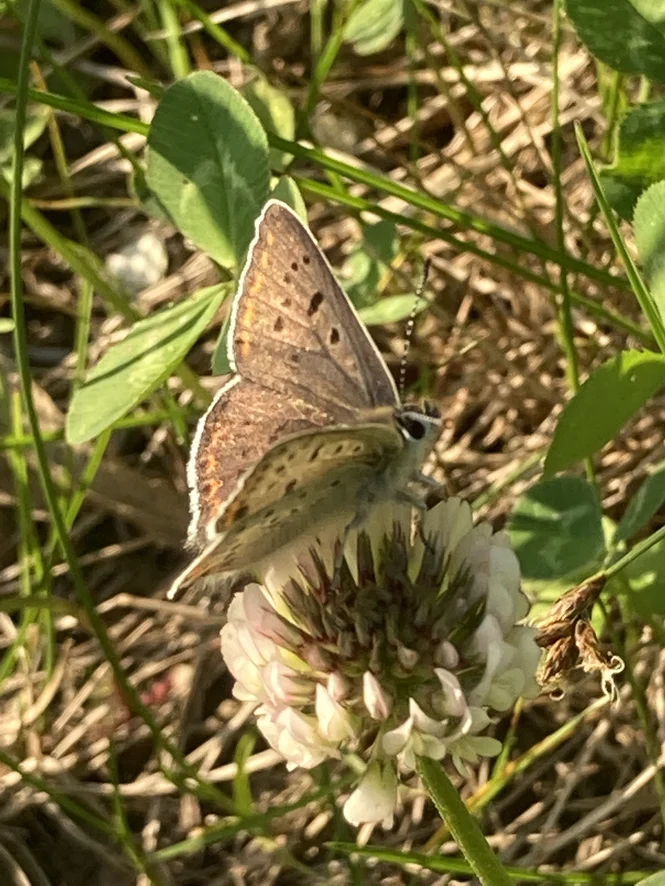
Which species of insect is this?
Lycaena tityrus (also Loweia tityrus)
